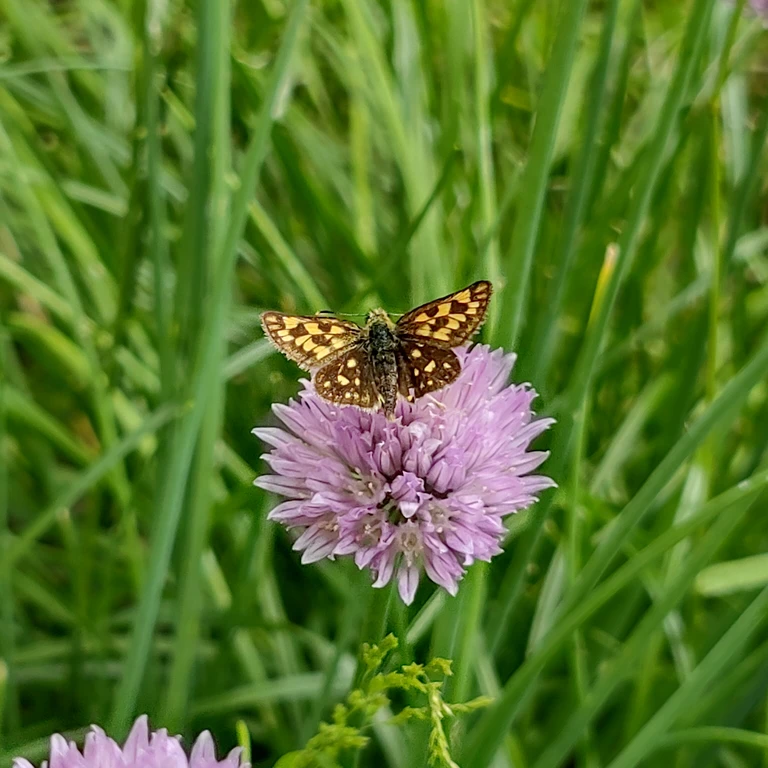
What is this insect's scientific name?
Carterocephalus palaemon
